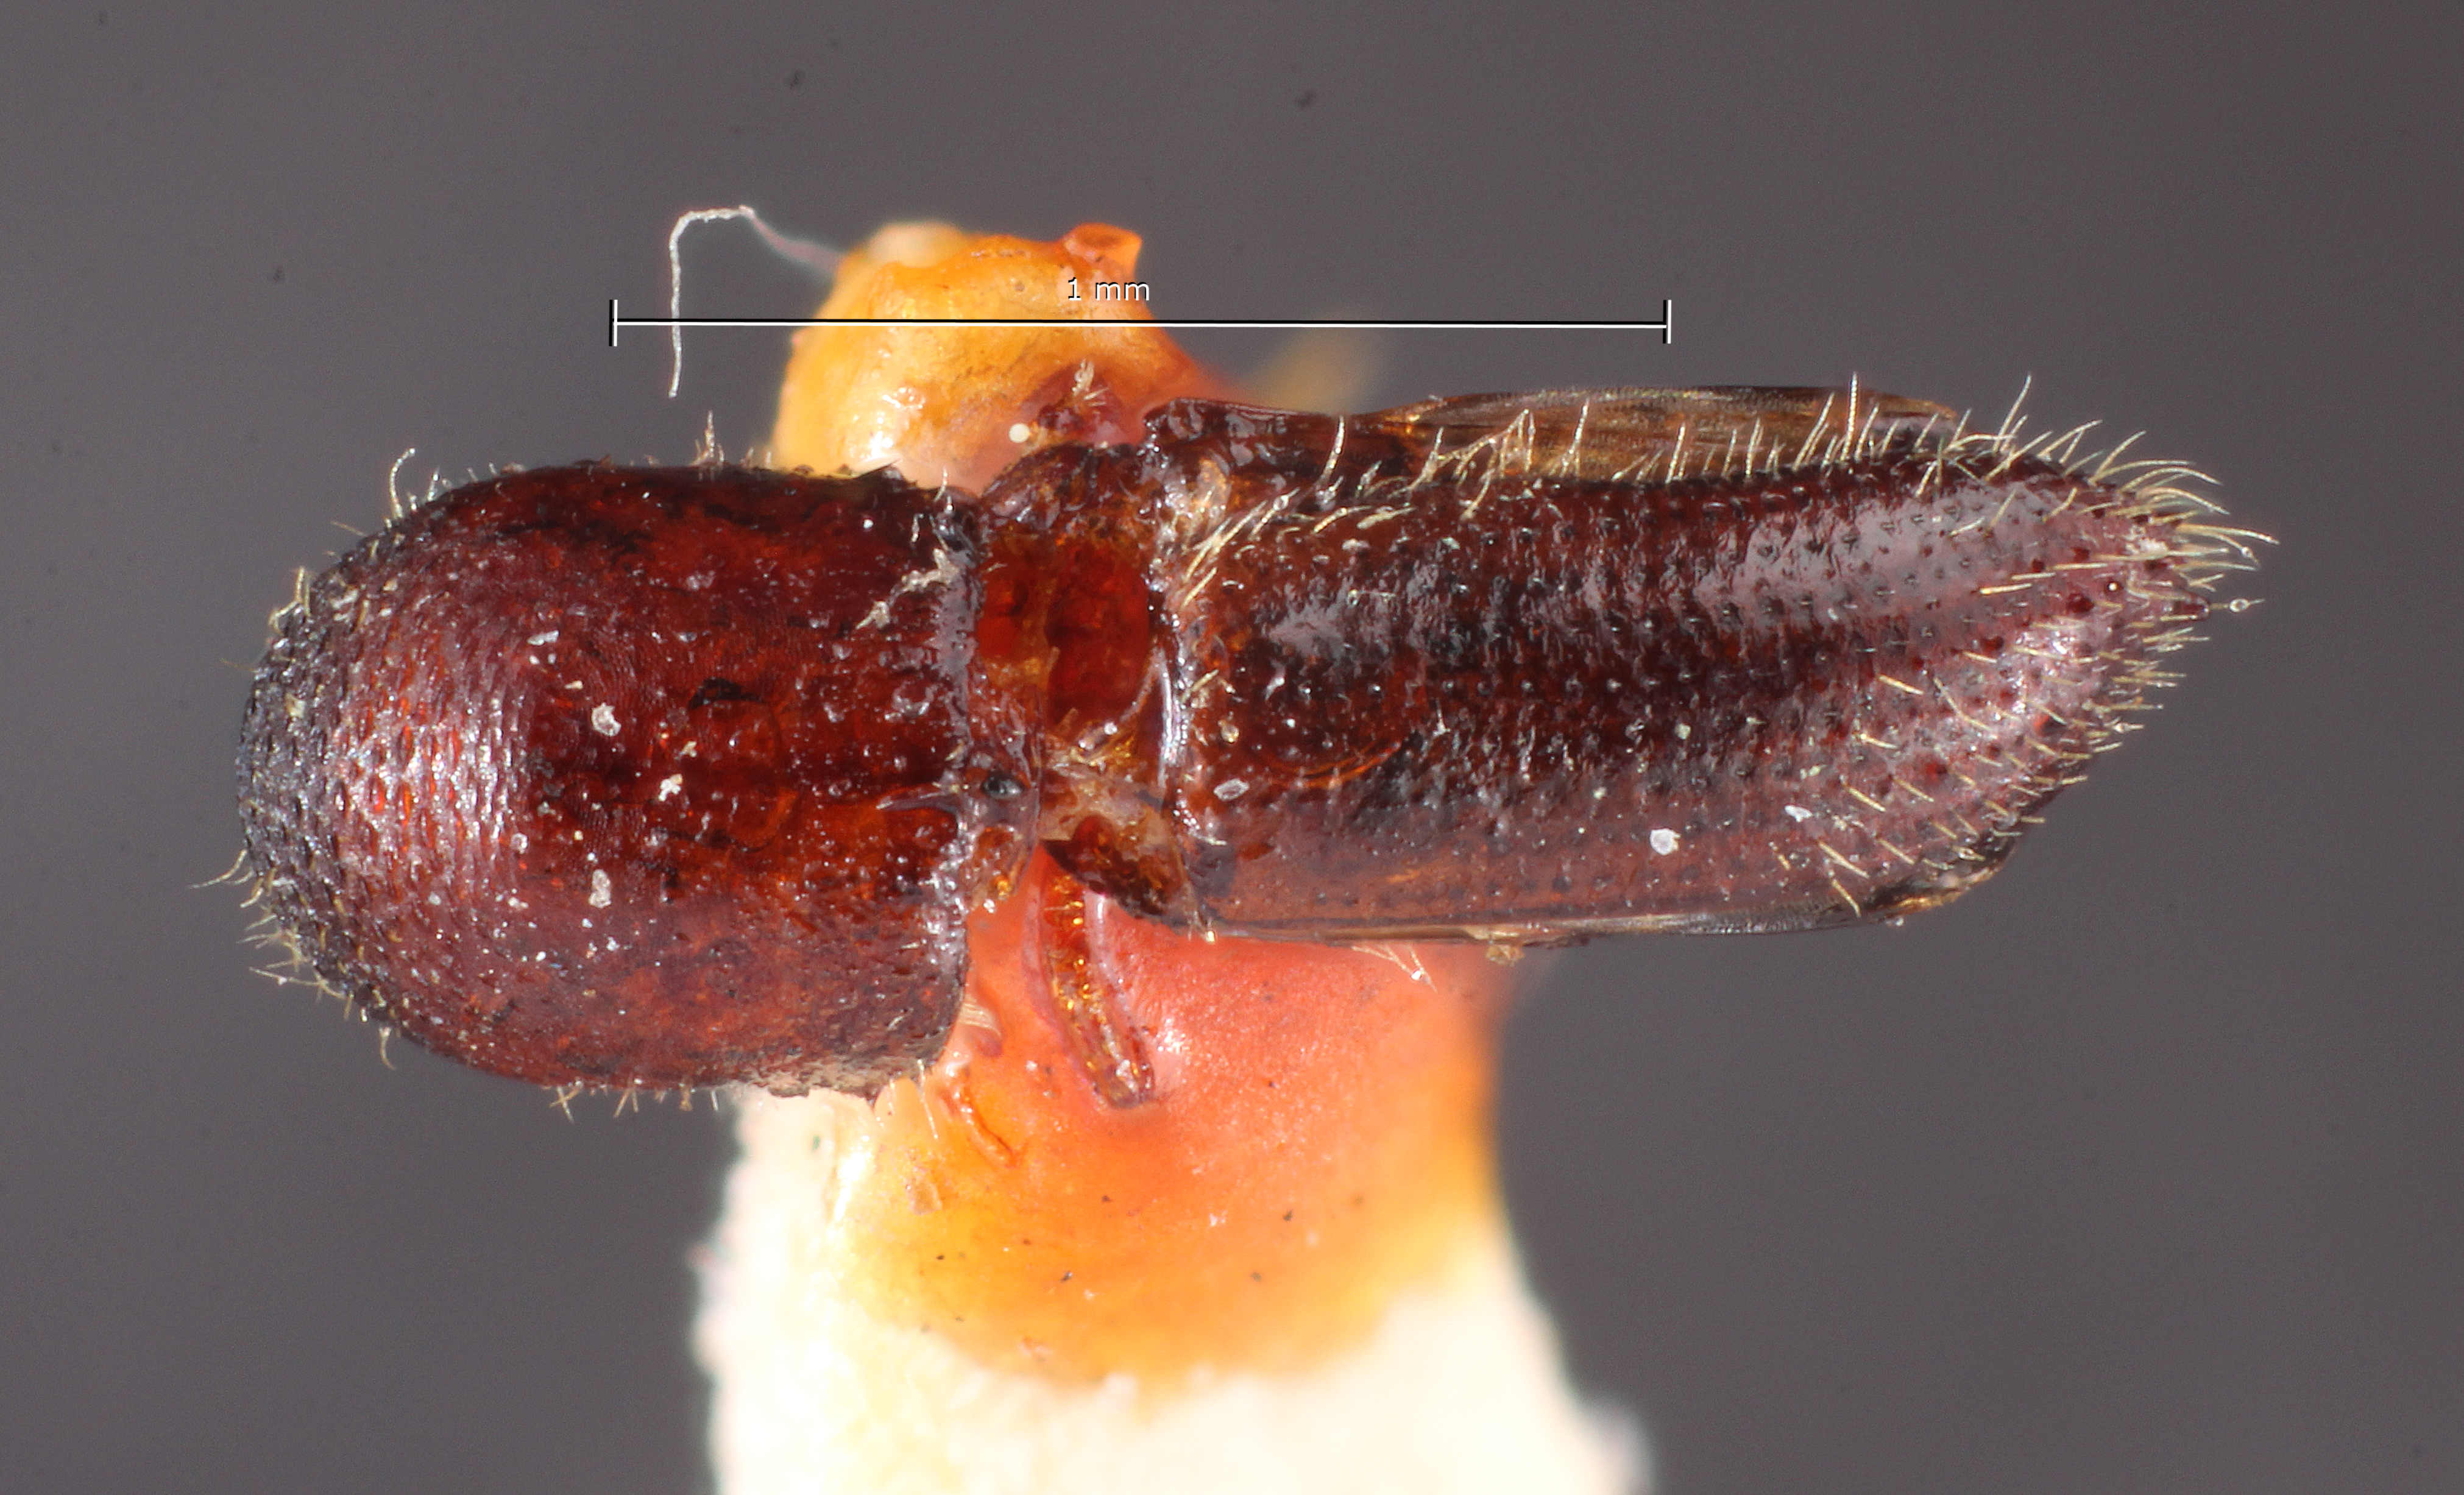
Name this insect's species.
Xyleborus quercus
